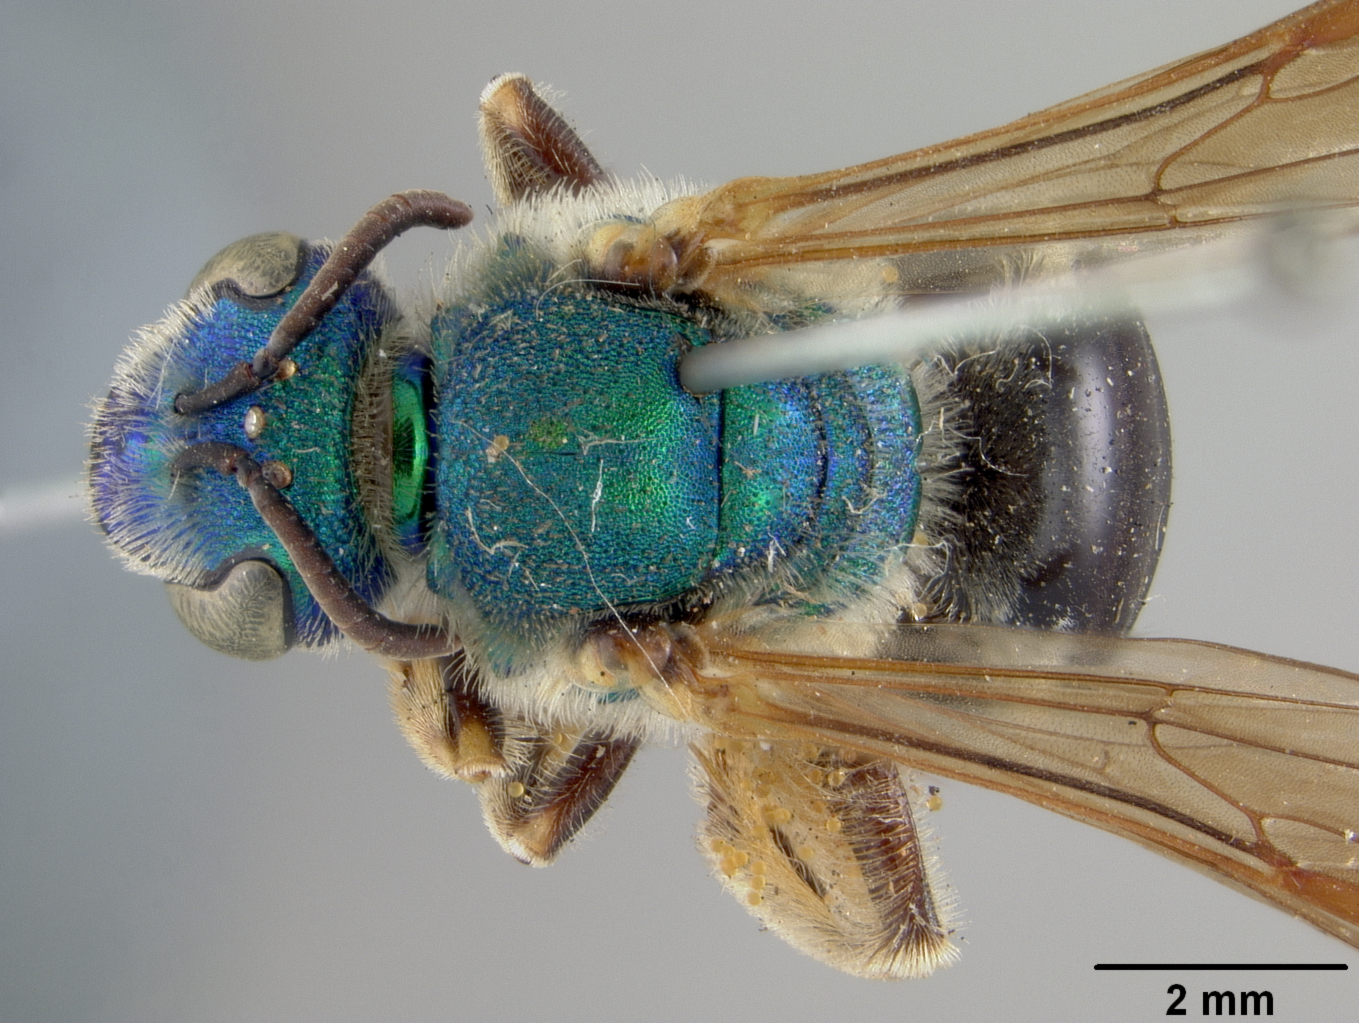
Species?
Agapostemon coloradensis
